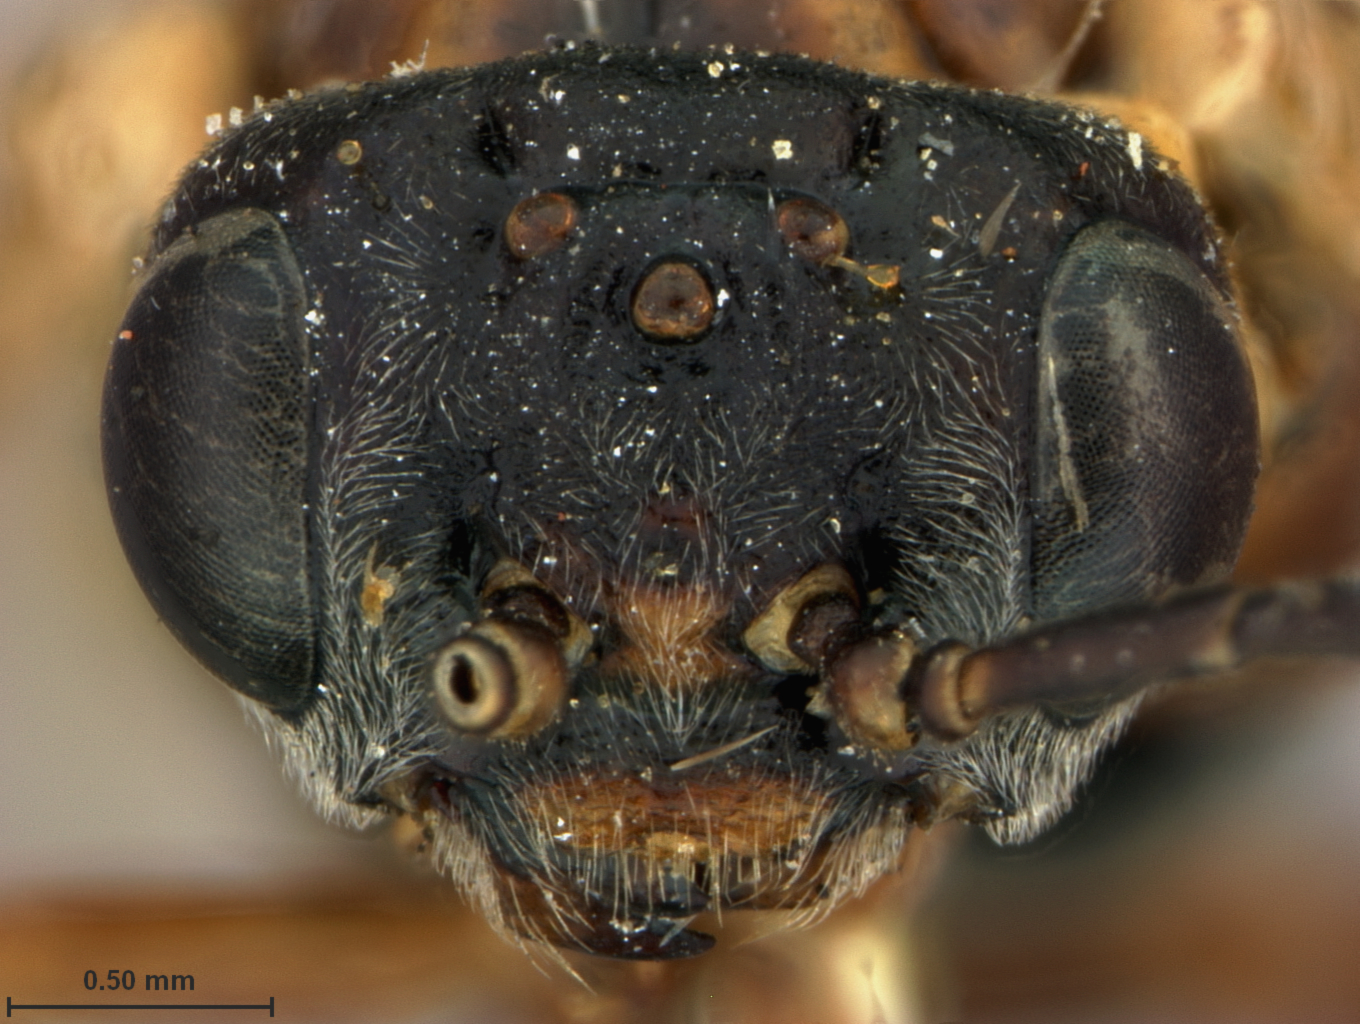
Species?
Isodyctium infrequens
